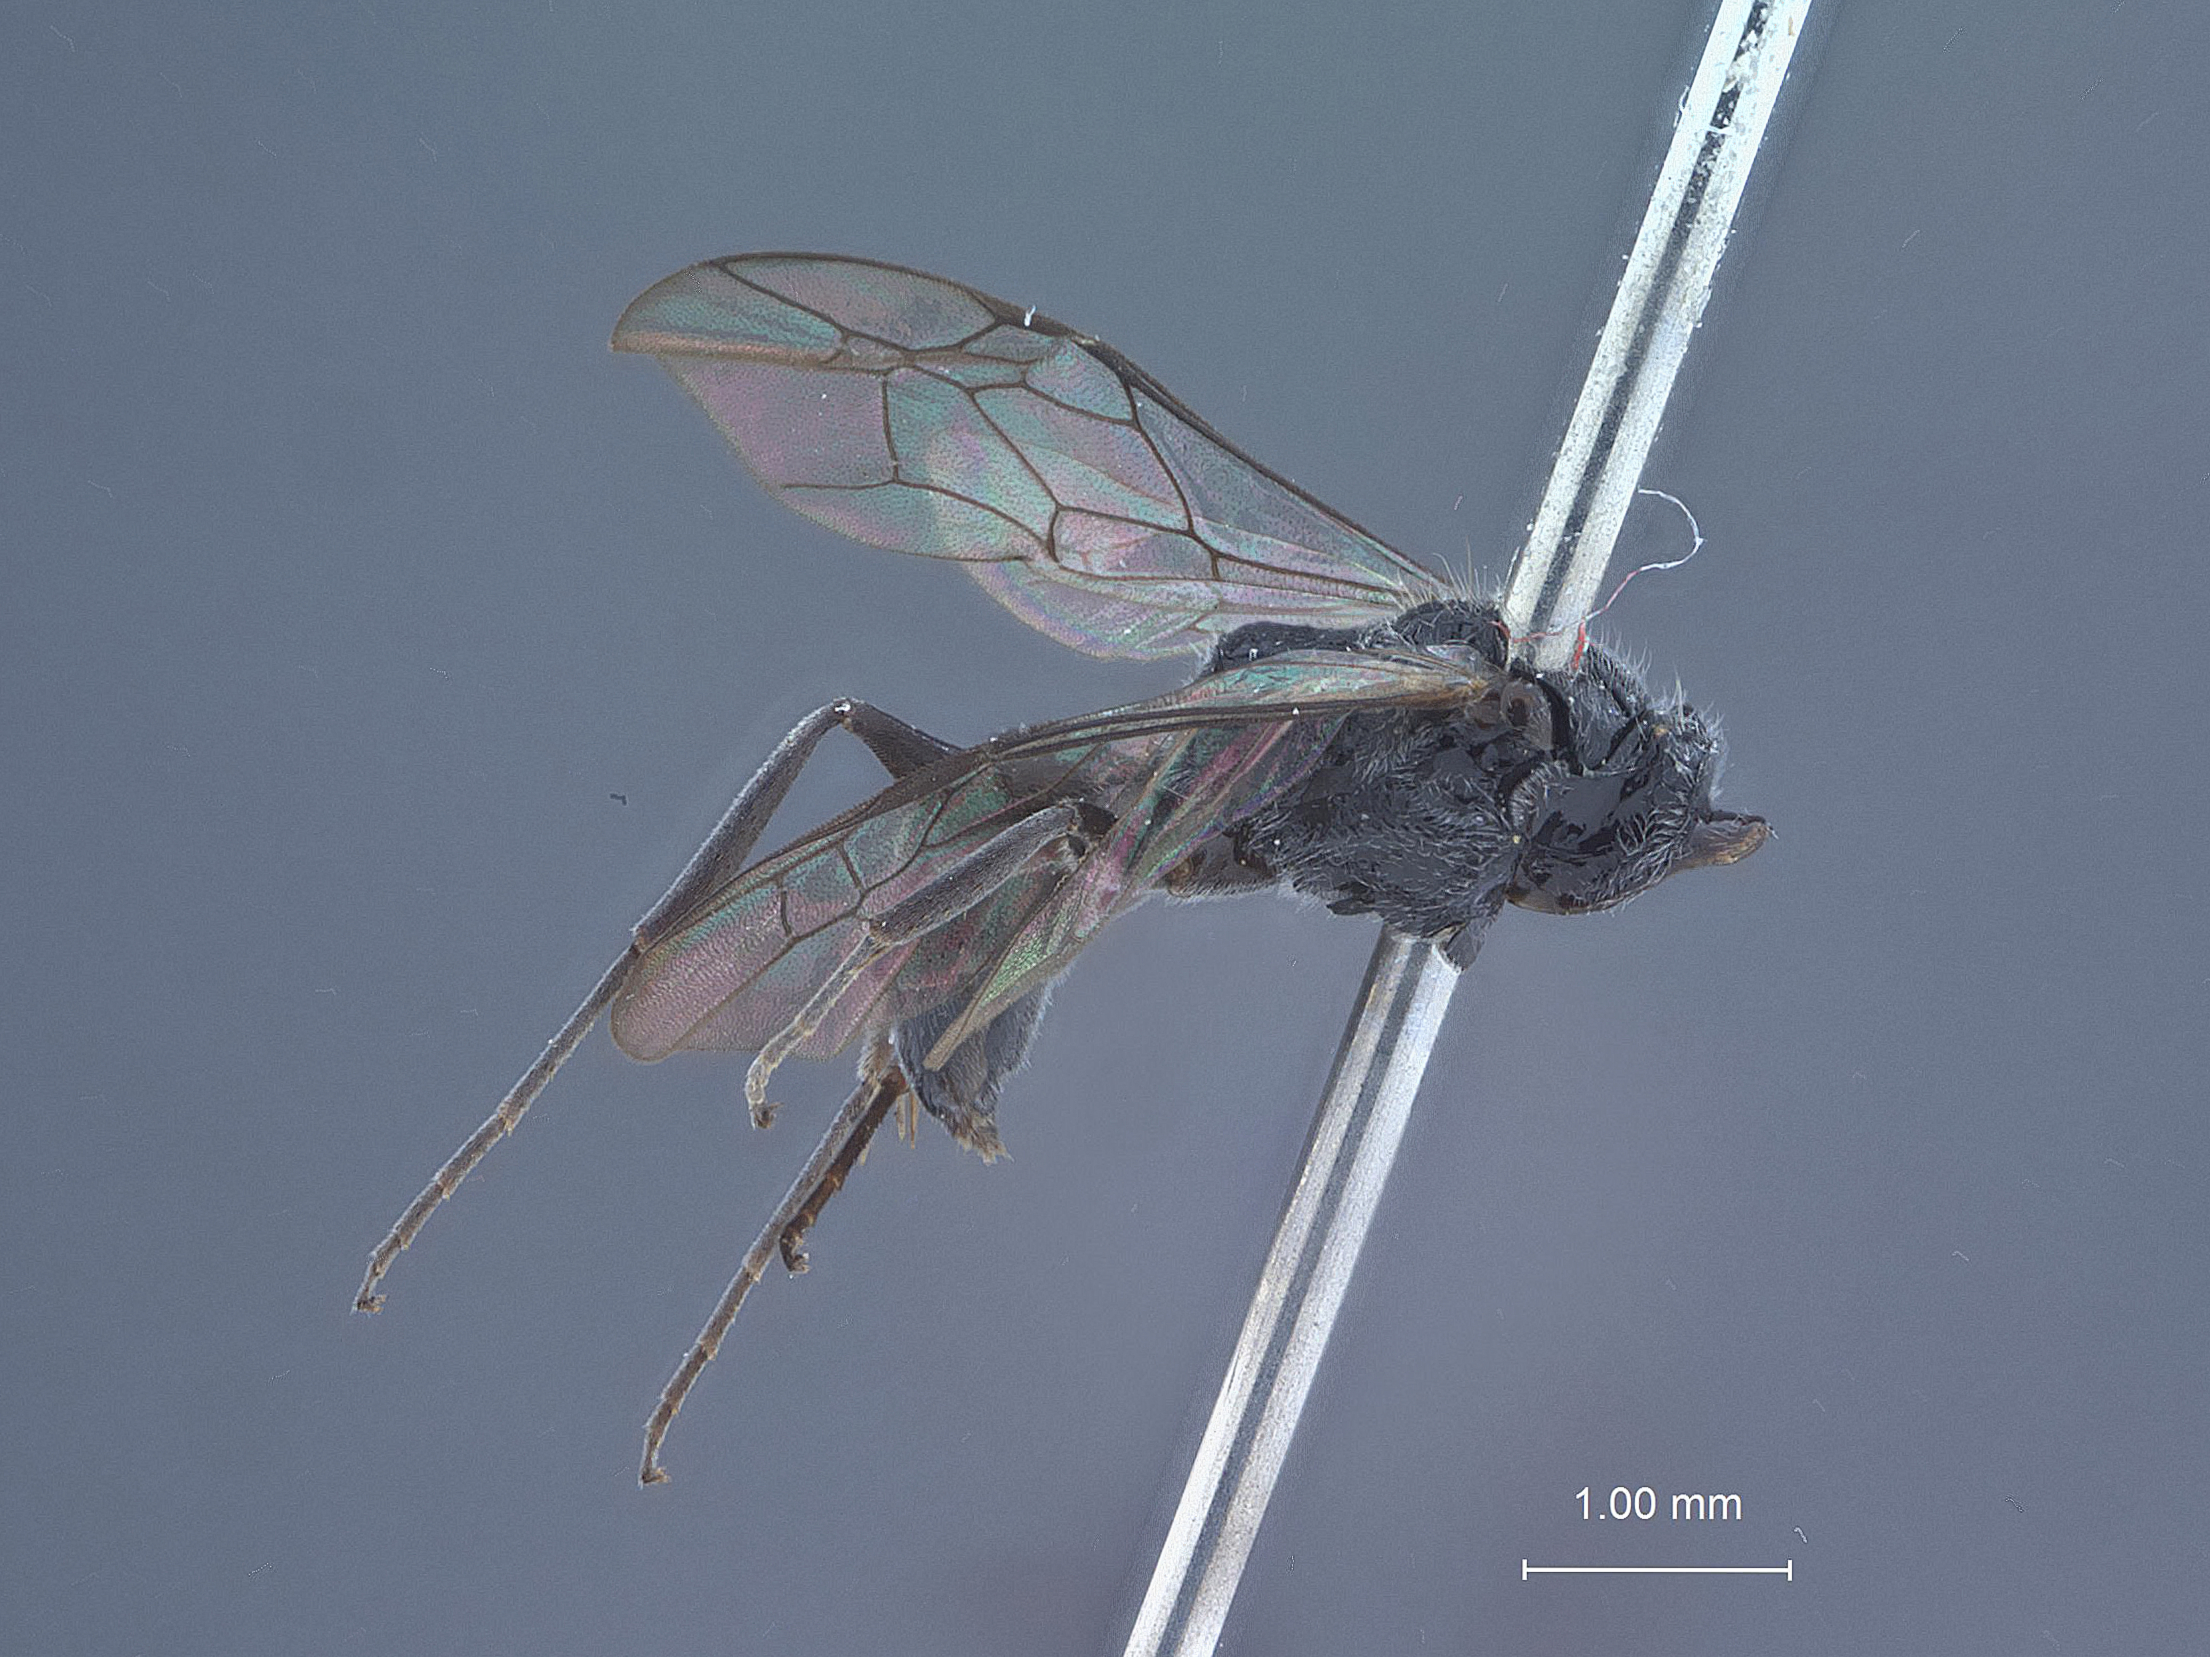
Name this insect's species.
Dolichurus rugosifrons
